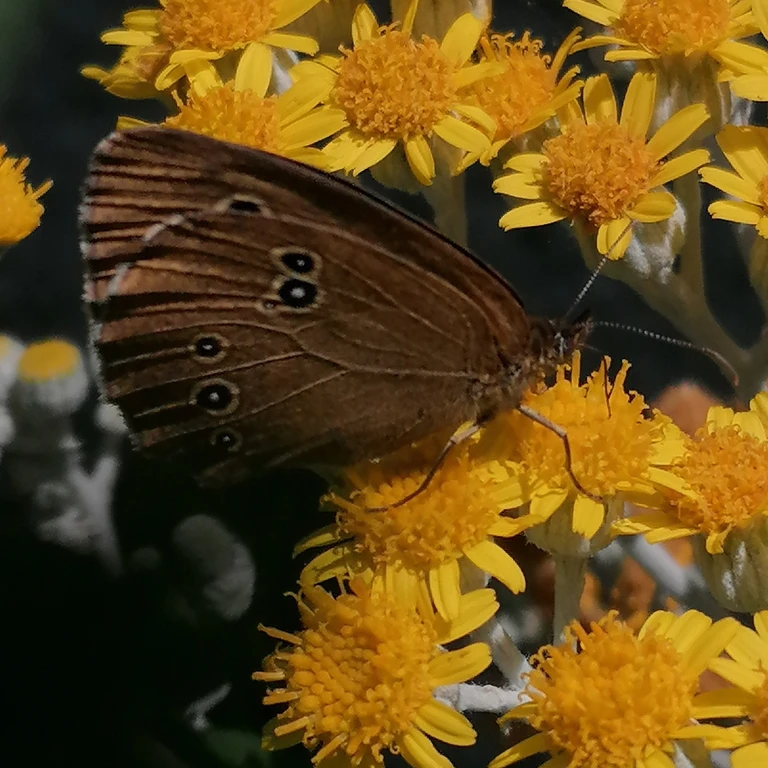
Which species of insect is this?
Aphantopus hyperantus
